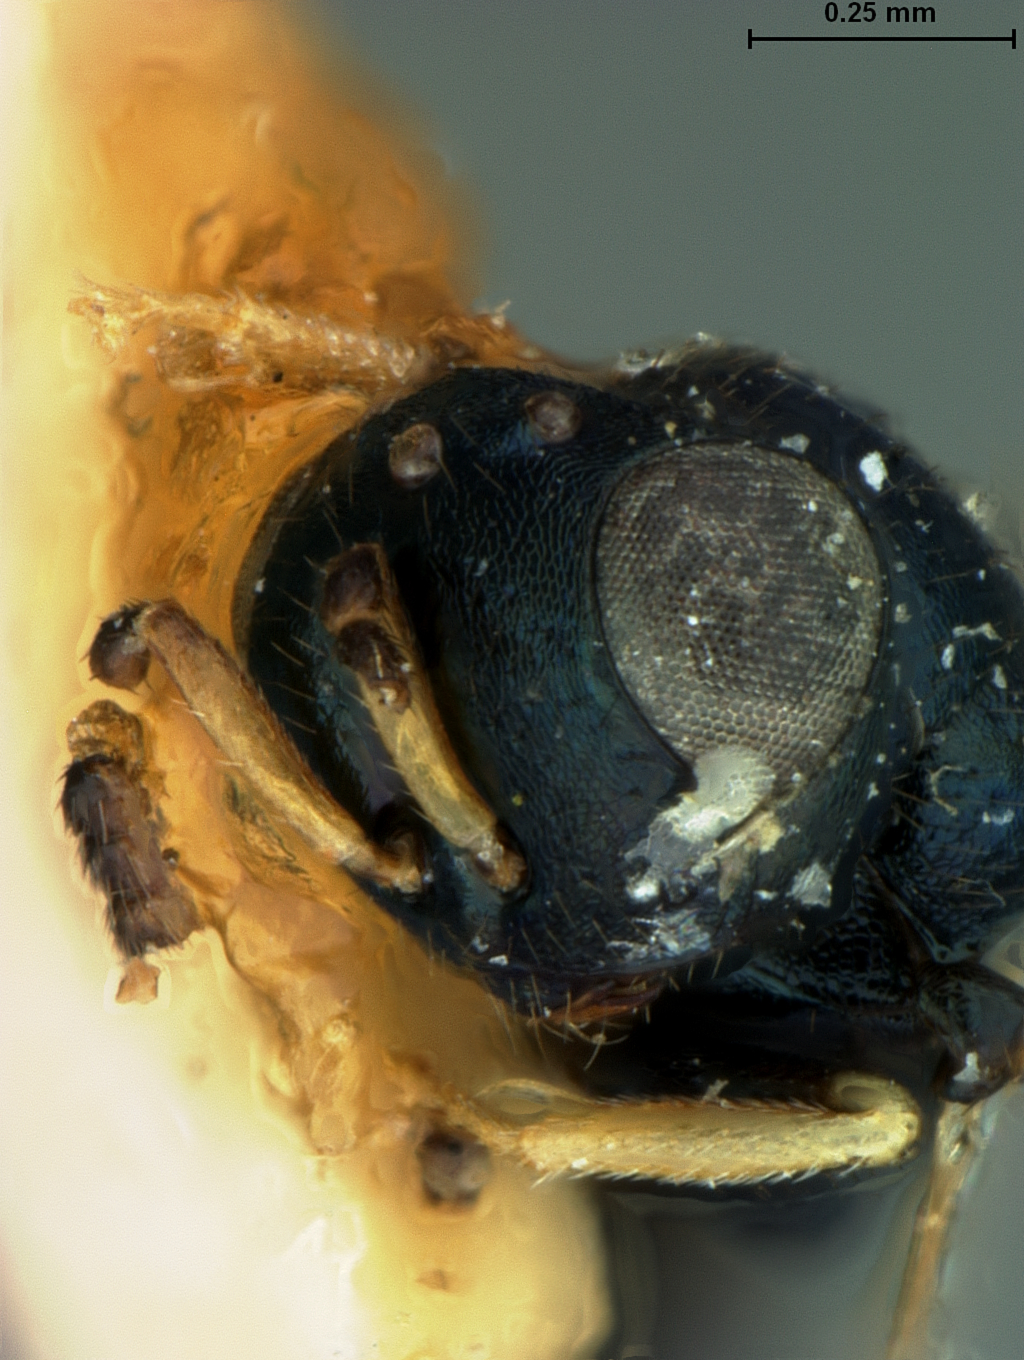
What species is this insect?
Stigmatocrepis americana
